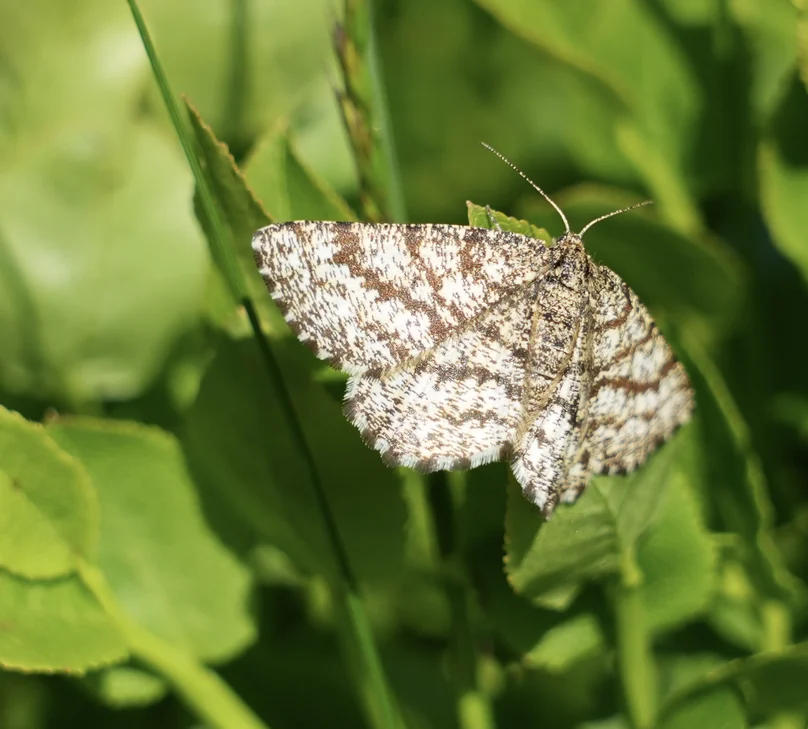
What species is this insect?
Ematurga atomaria
